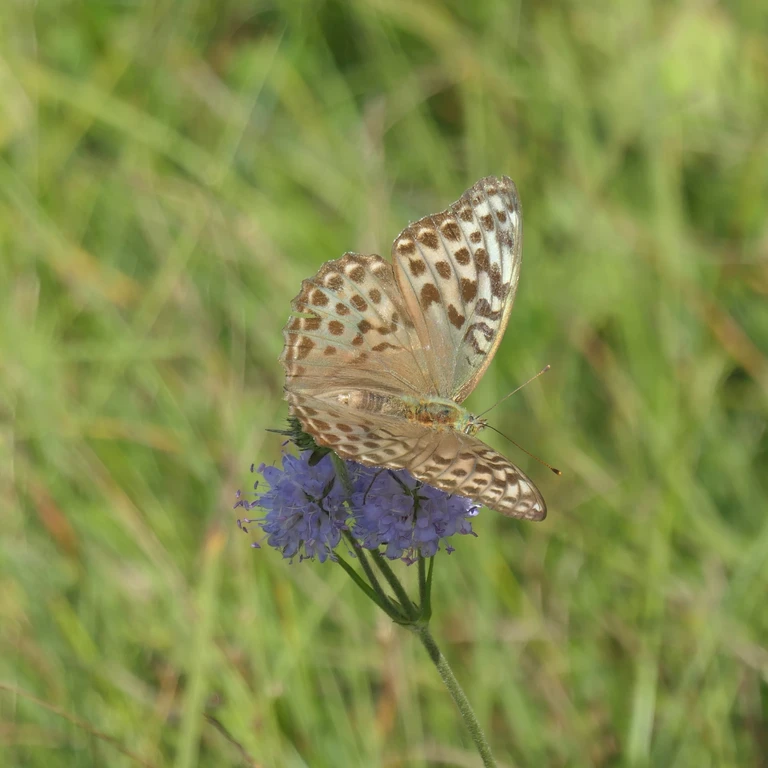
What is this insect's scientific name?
Argynnis paphia
